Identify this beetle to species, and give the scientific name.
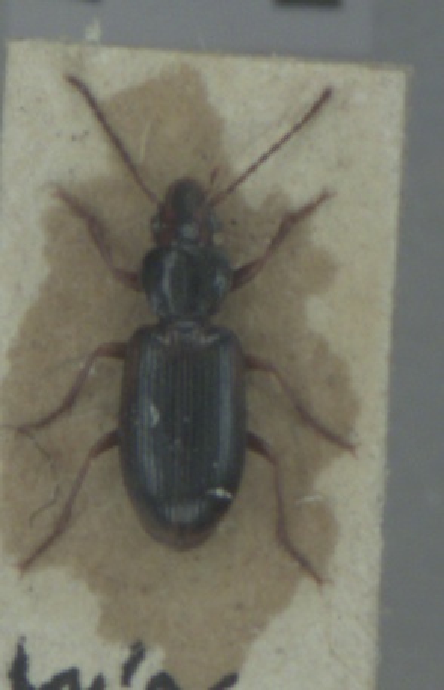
Dicheirotrichus gustavii
